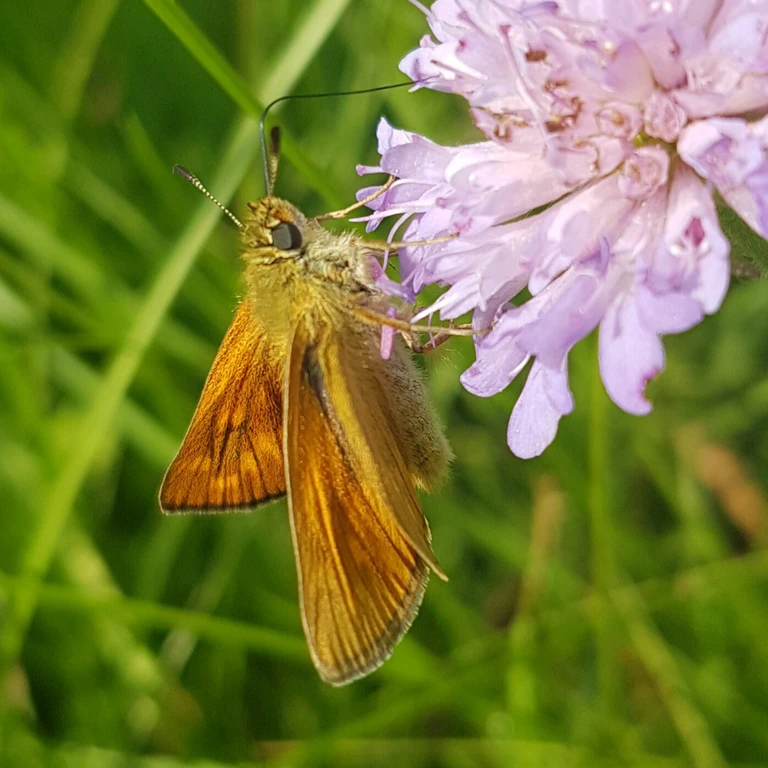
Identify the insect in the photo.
Ochlodes sylvanus (also Ochlodes venata)
